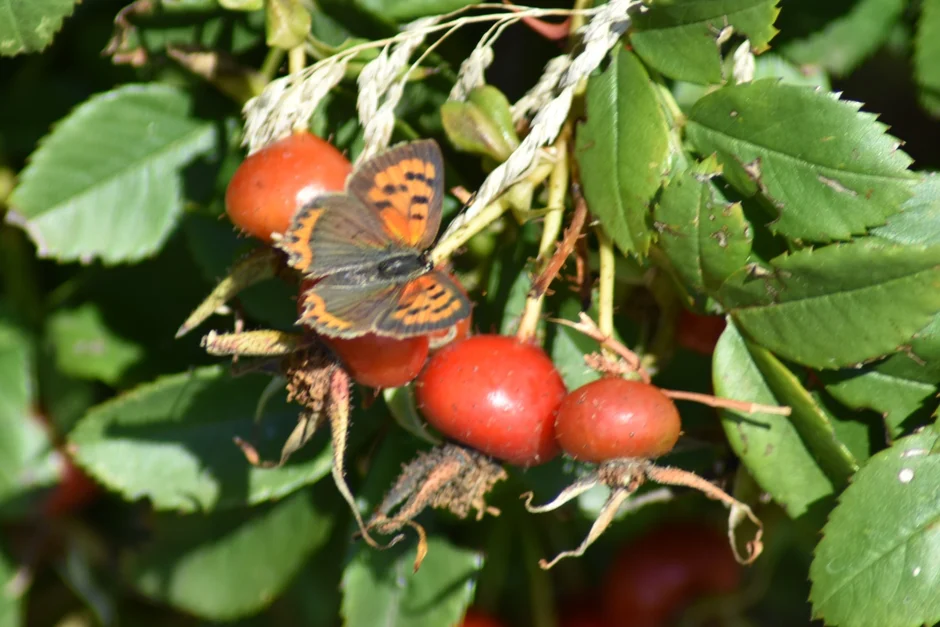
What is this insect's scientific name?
Lycaena phlaeas
